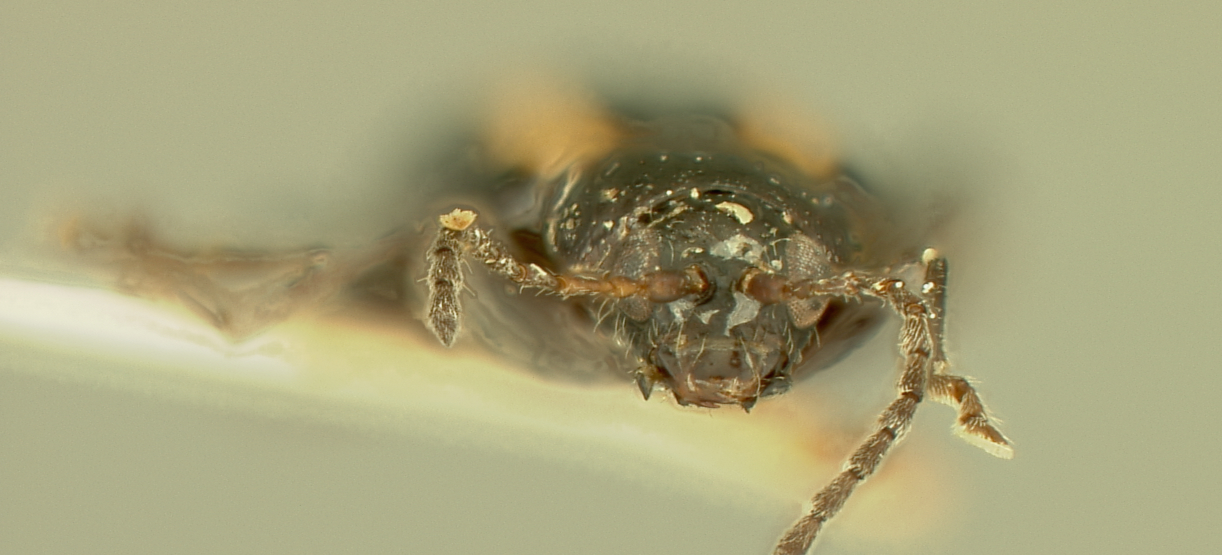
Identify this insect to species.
Systena dimorpha
